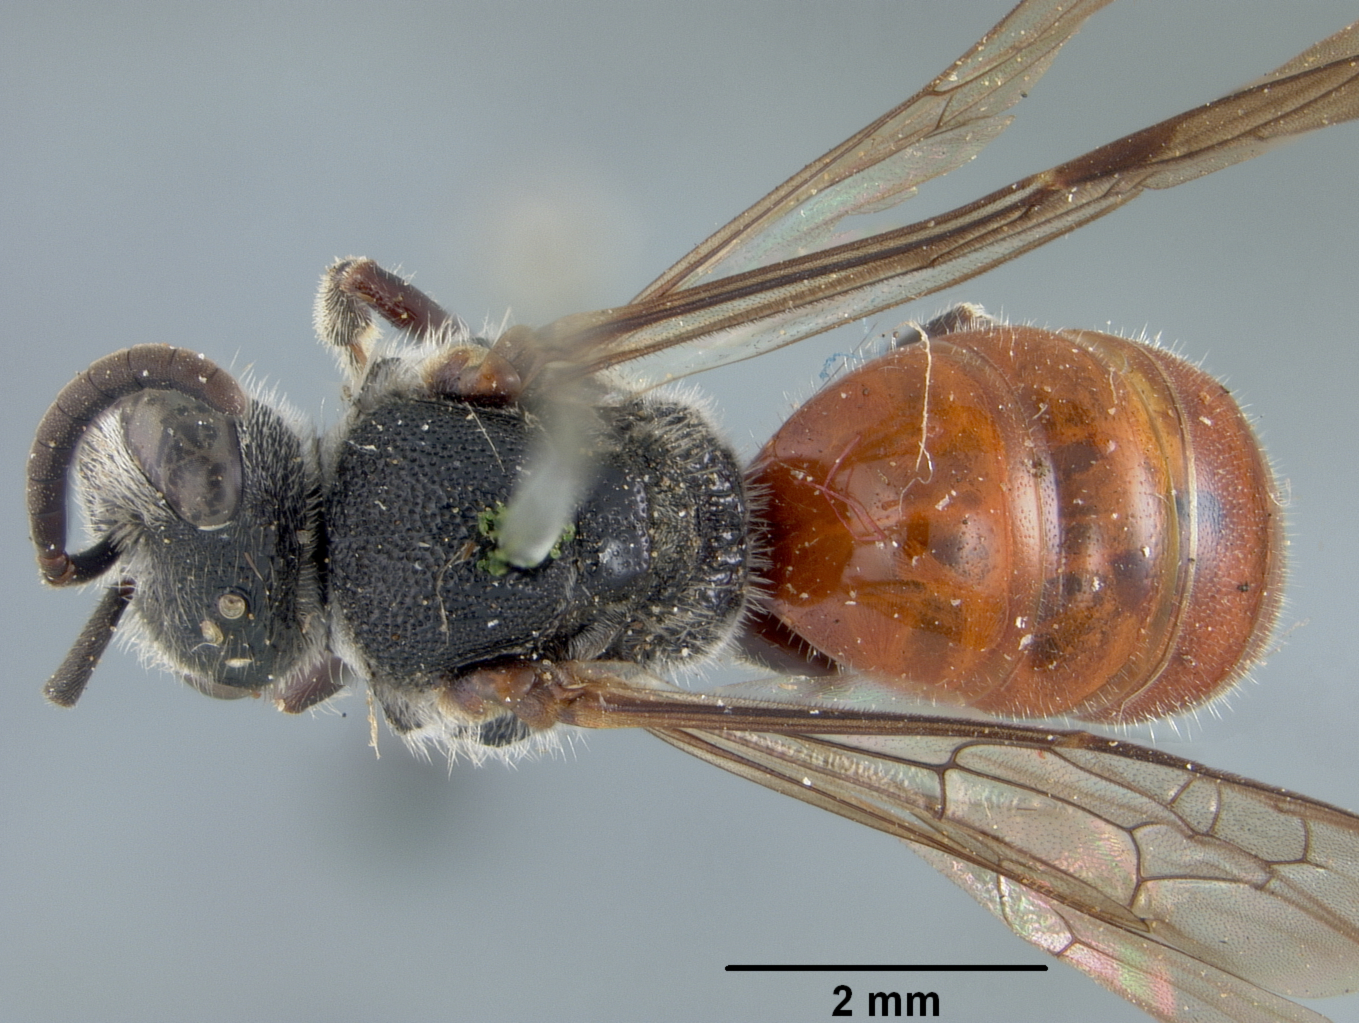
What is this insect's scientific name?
Sphecodes pecosensis
